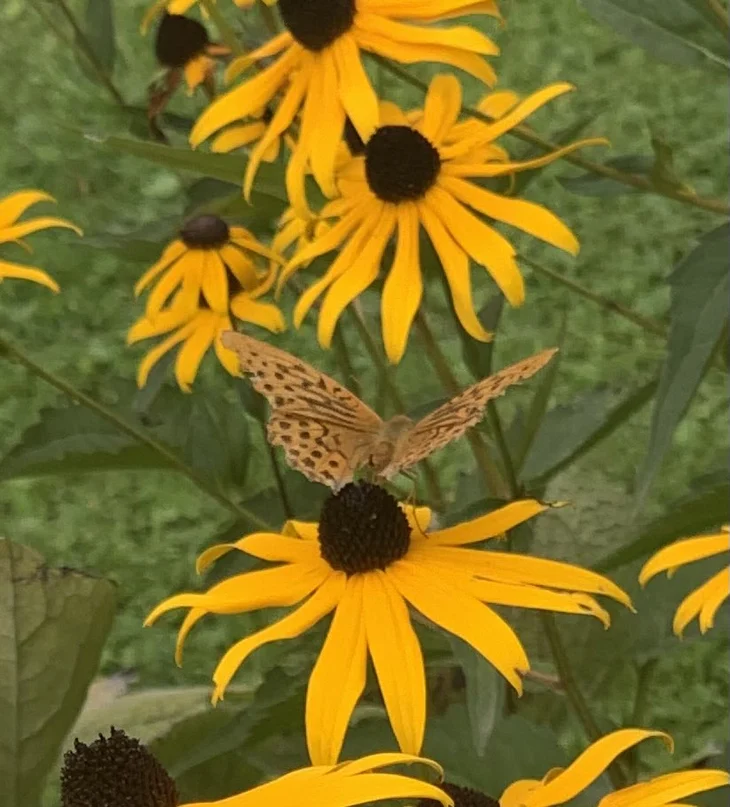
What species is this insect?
Argynnis paphia
